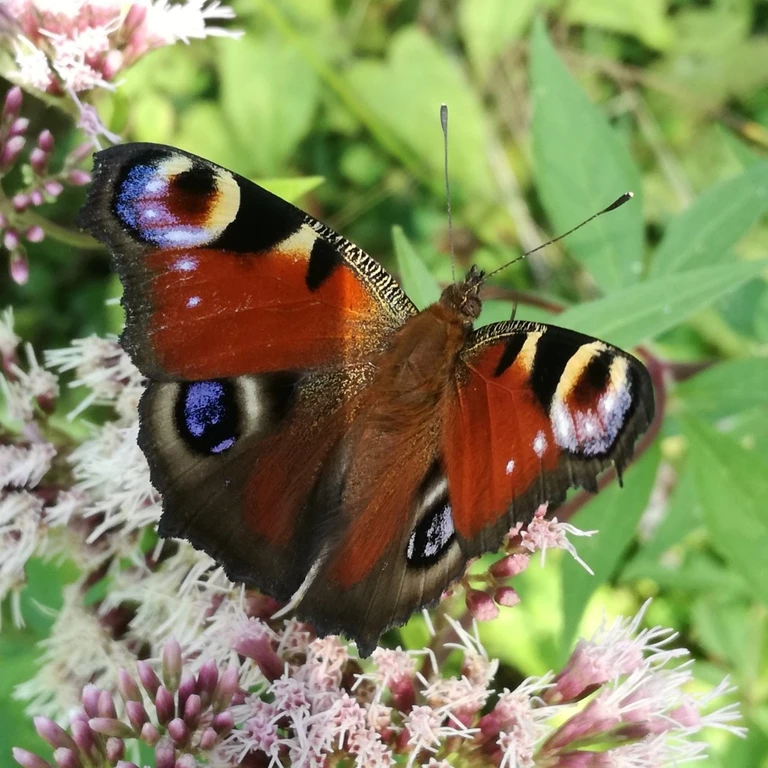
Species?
Aglais io
